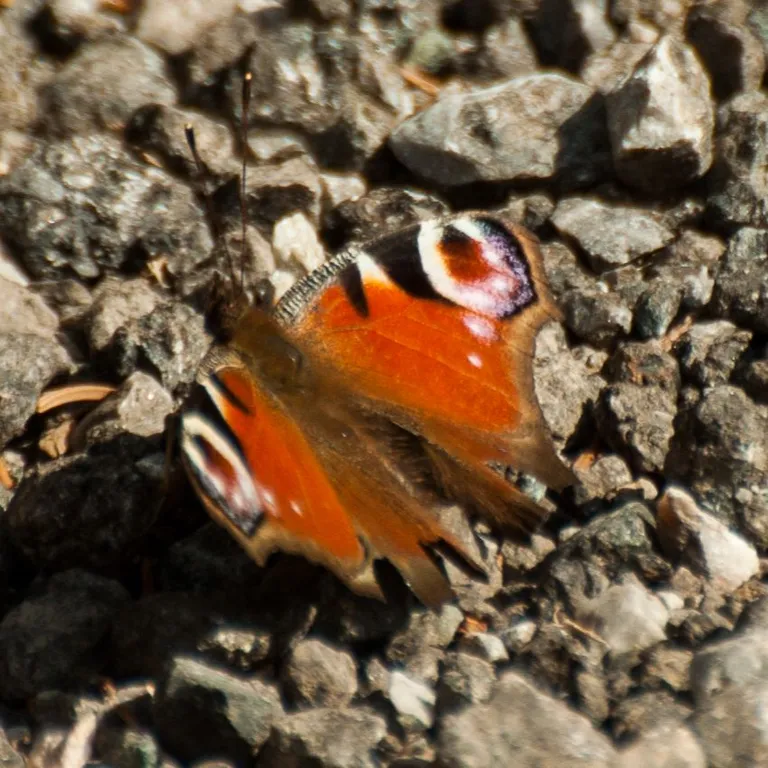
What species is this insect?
Aglais io
